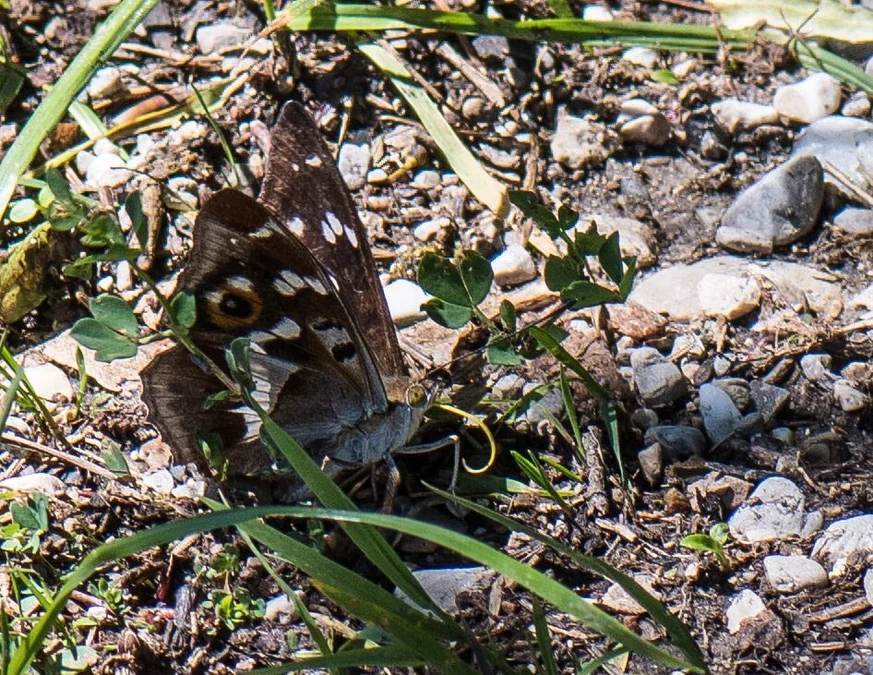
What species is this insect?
Apatura iris
